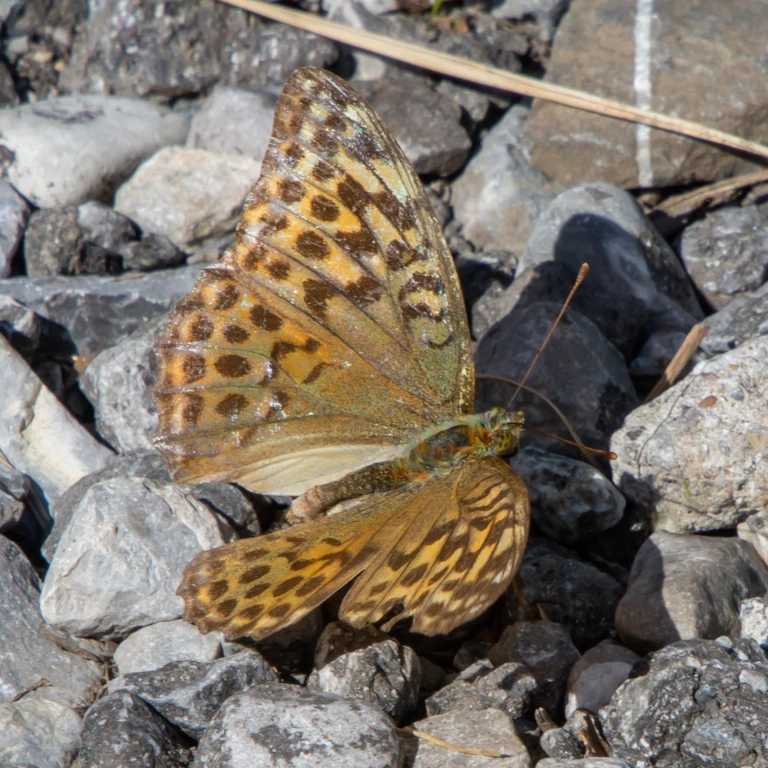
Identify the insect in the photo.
Argynnis paphia
